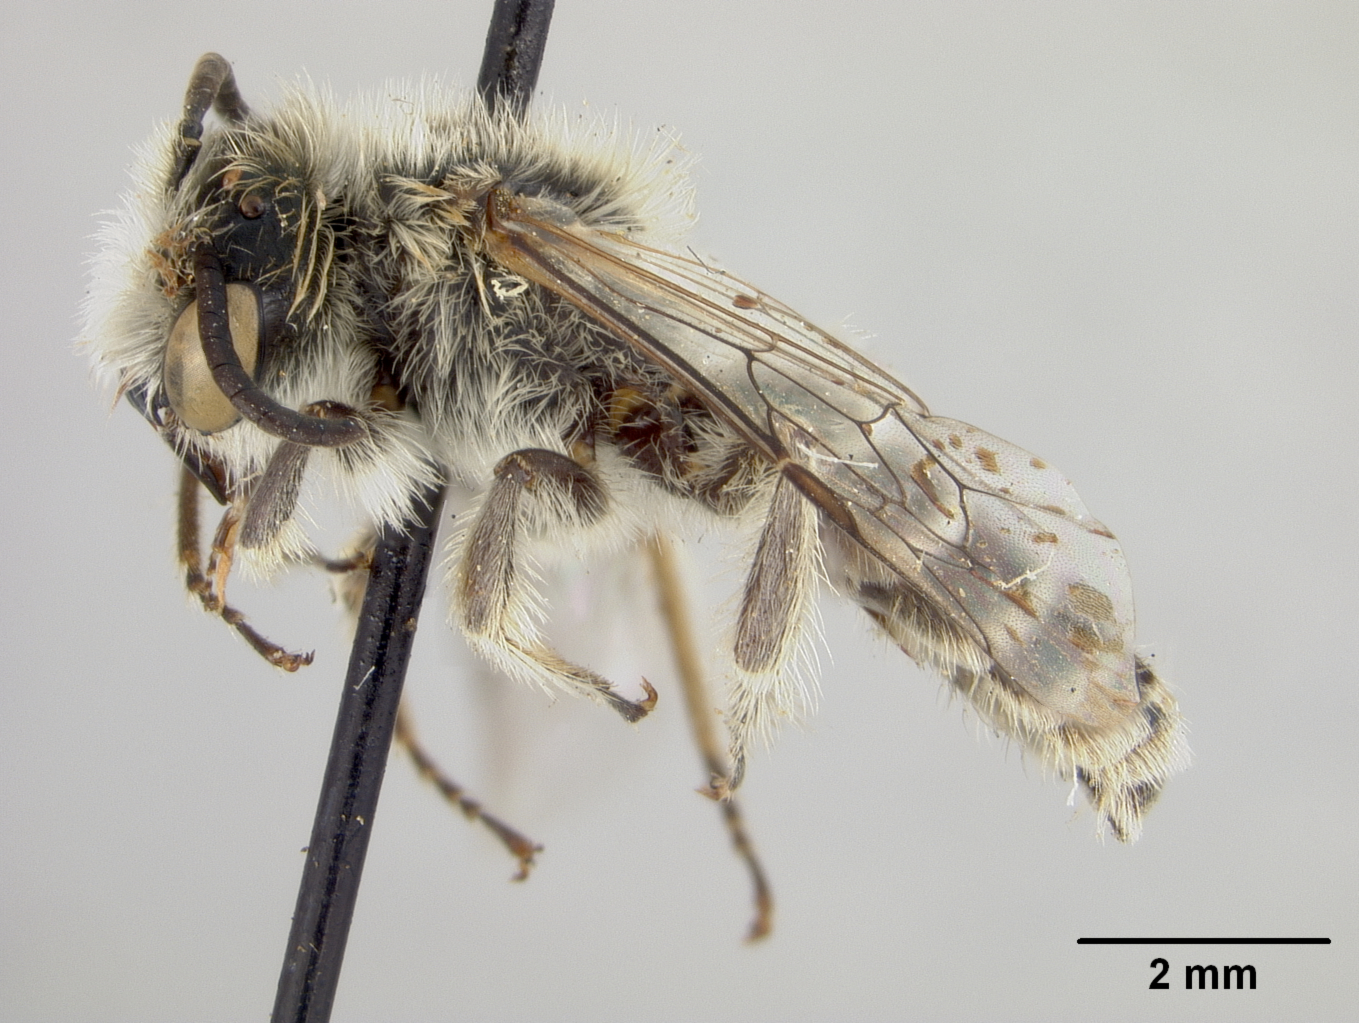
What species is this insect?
Hesperapis arenicola
